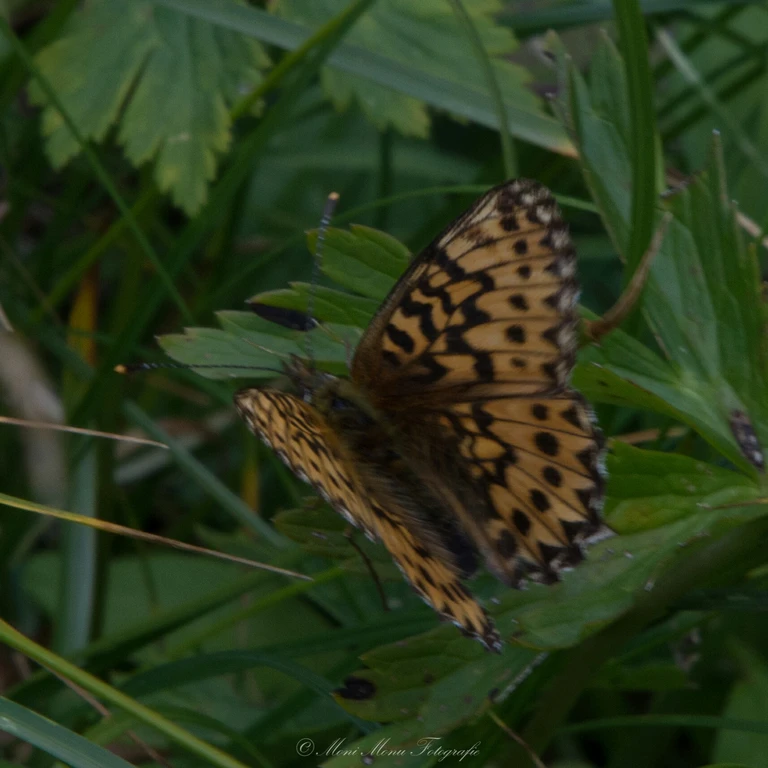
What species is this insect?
Boloria titania
